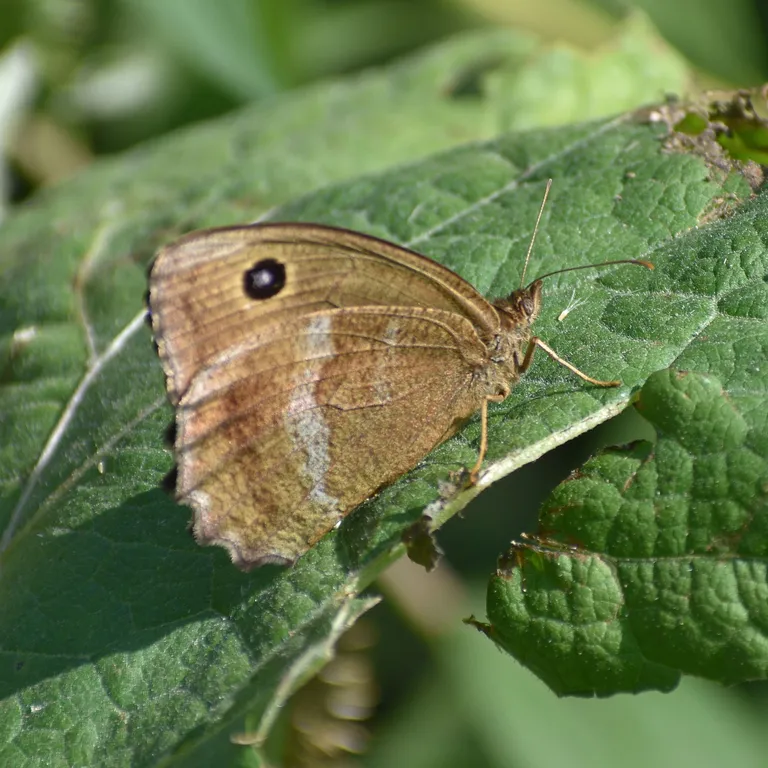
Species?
Minois dryas
